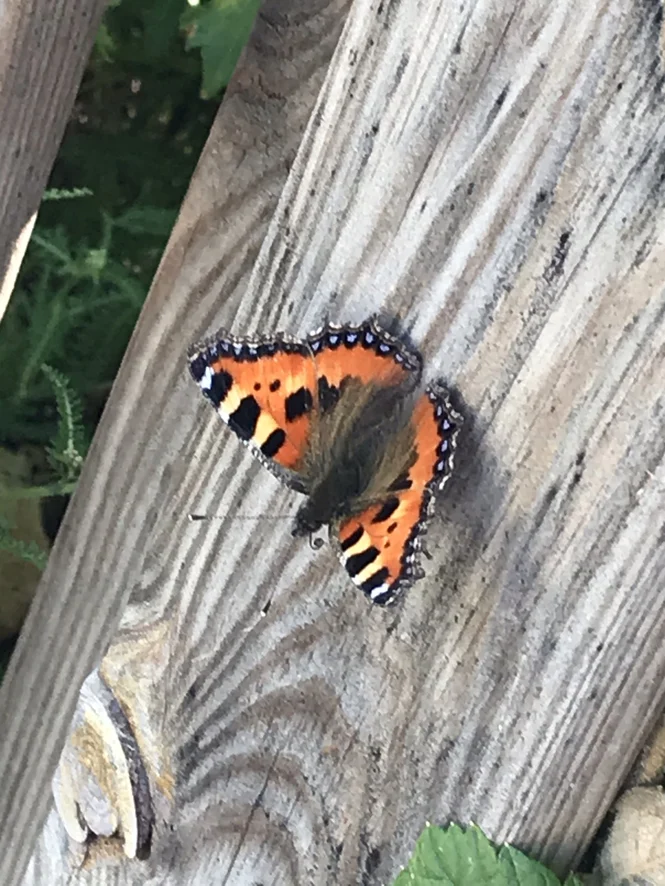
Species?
Aglais urticae
